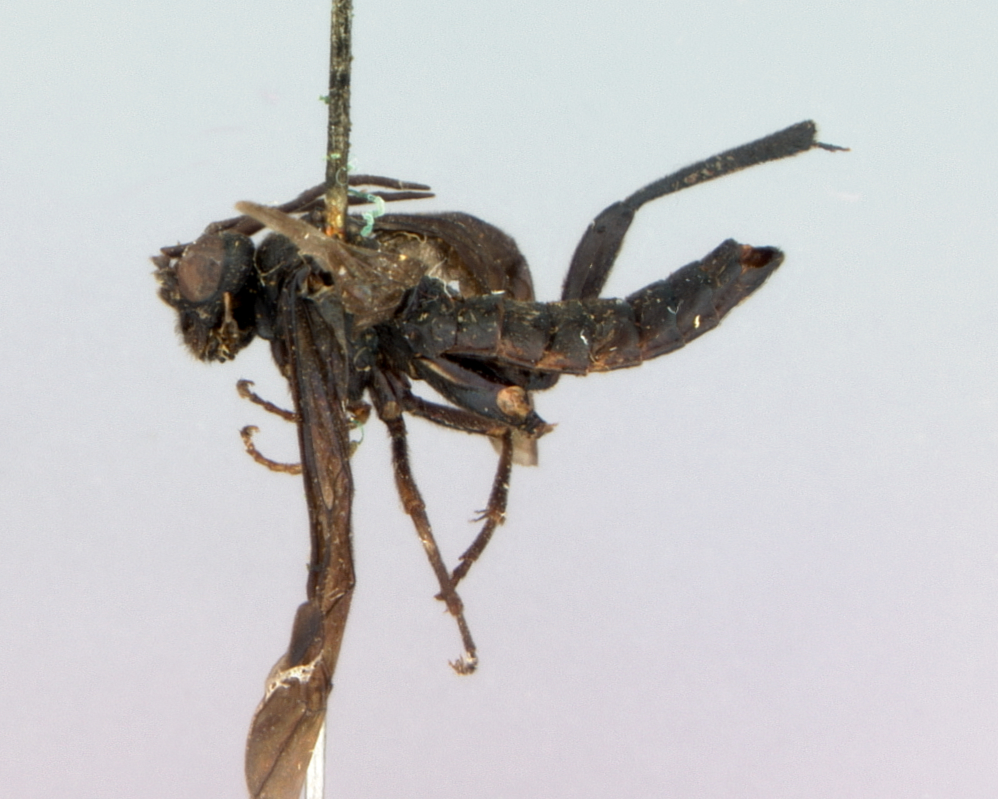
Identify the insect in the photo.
Lagium angulabre
